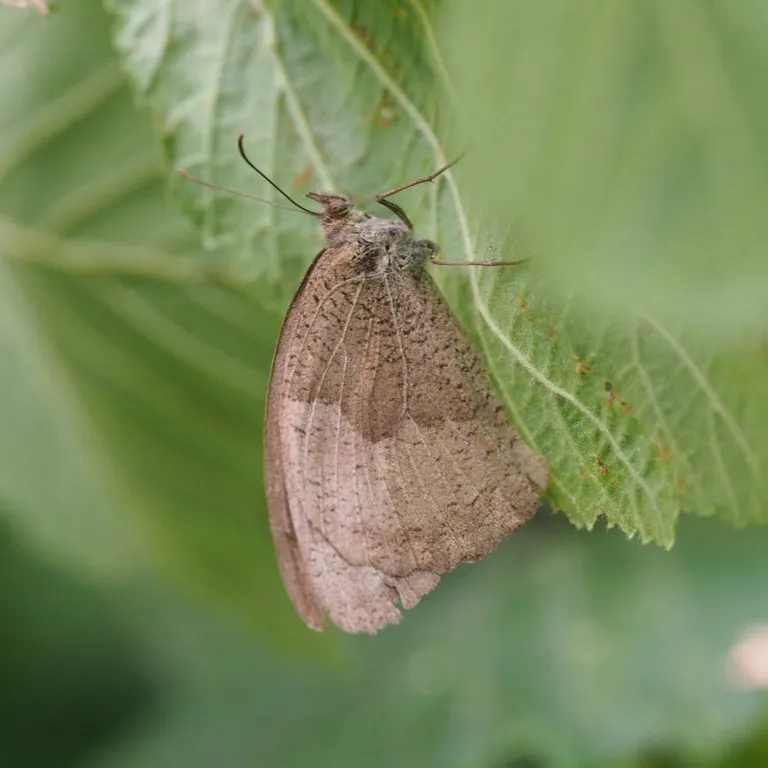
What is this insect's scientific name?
Maniola jurtina
